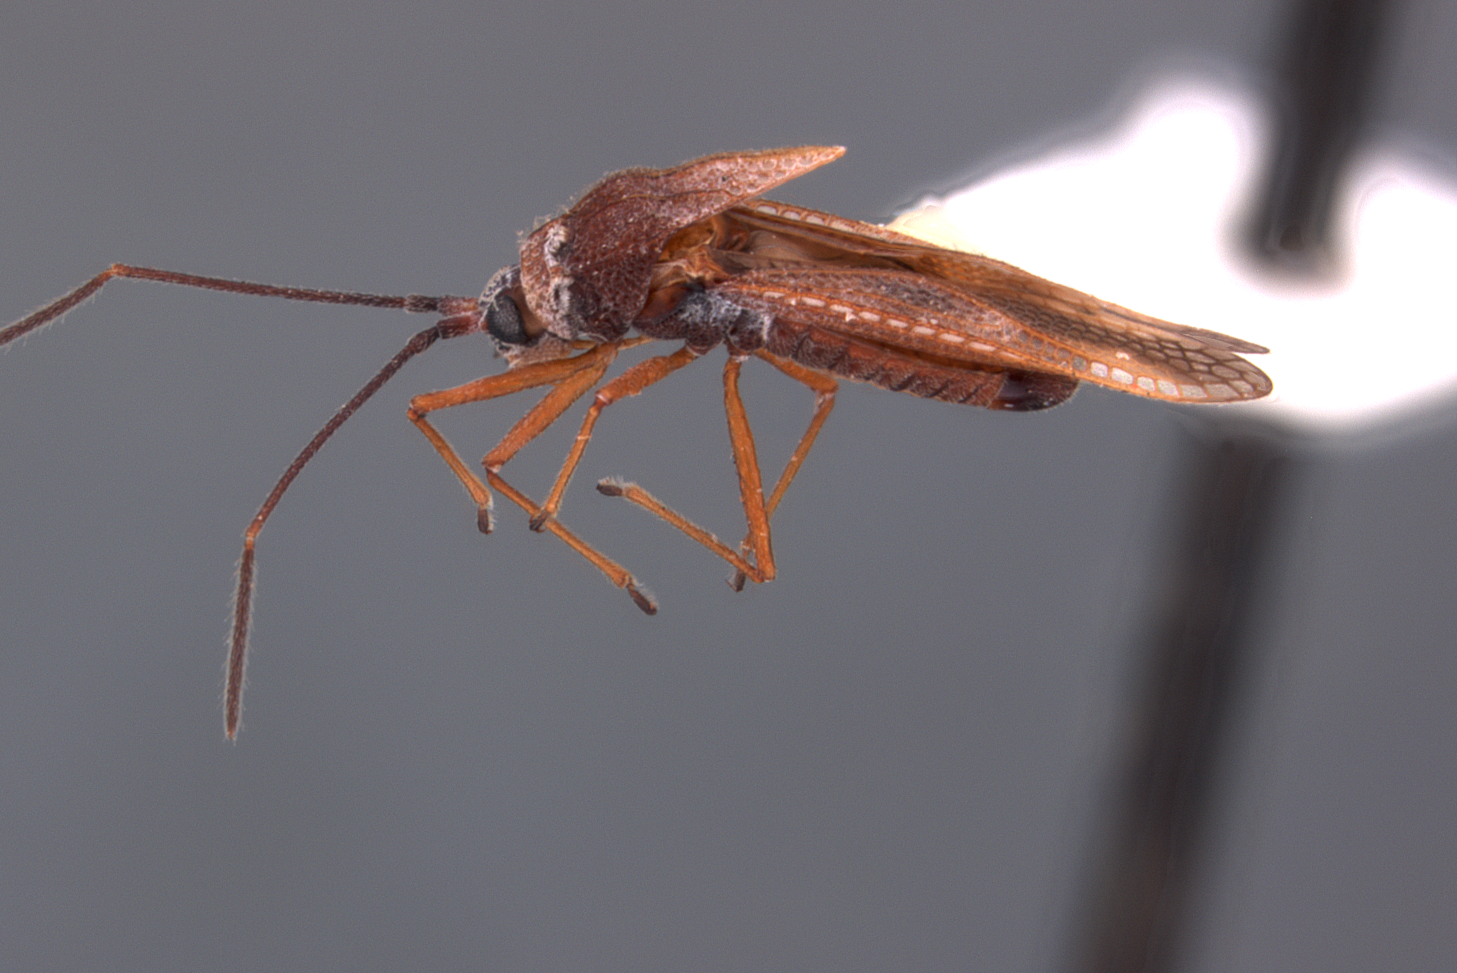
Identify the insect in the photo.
Perissonemia ecmeles
